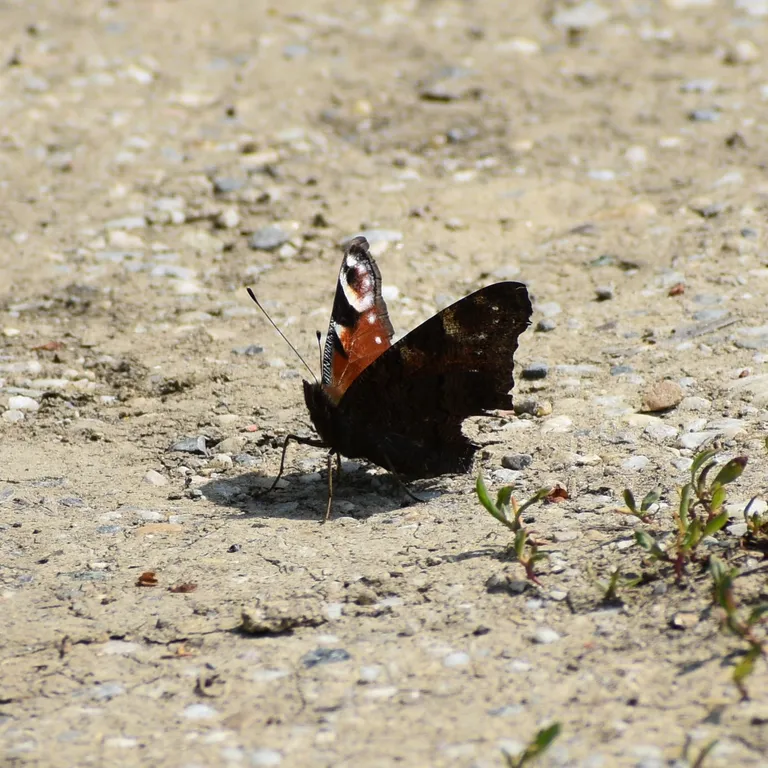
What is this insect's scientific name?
Aglais io
